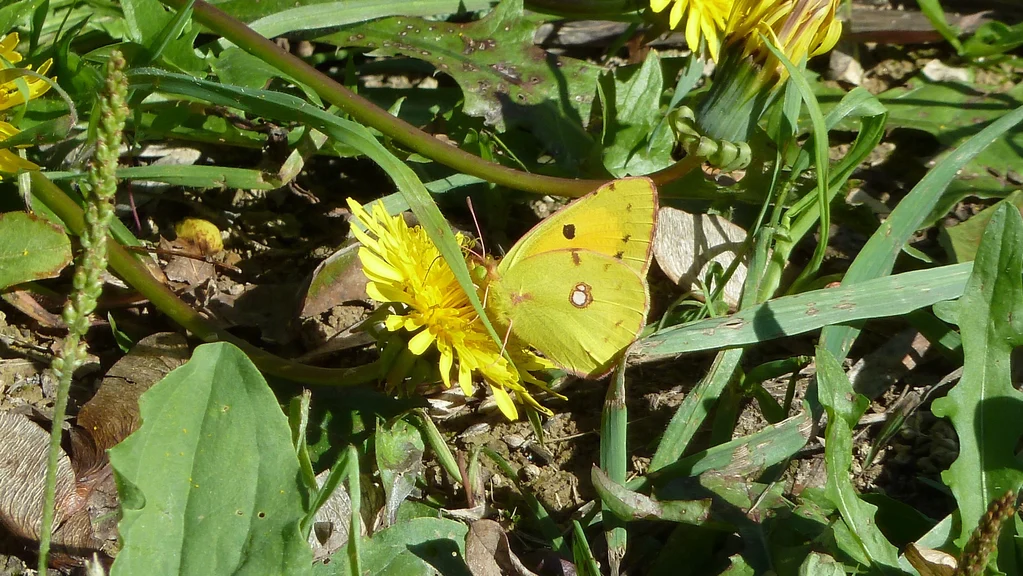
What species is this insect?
Colias croceus
